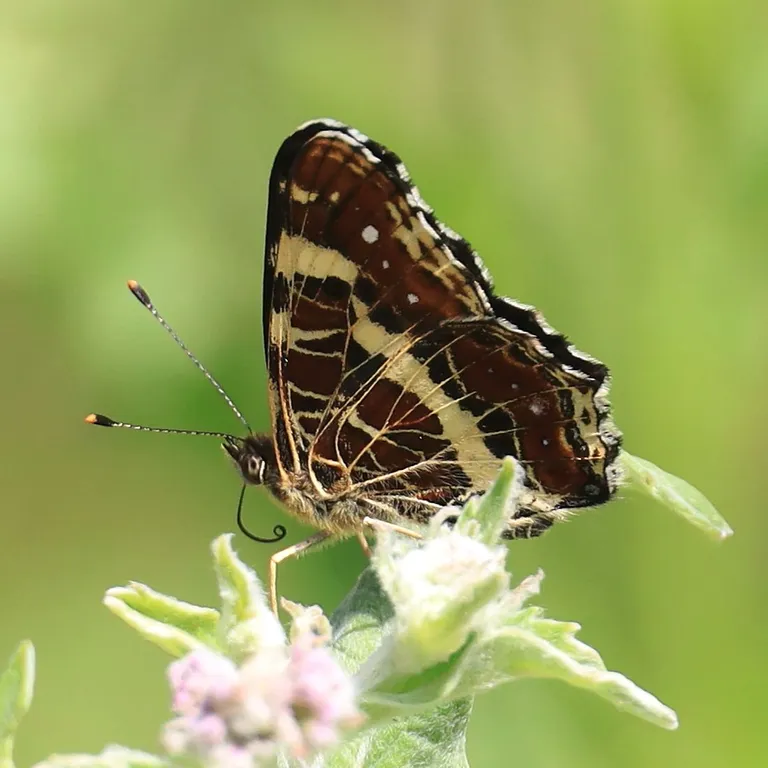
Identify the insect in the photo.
Araschnia levana
